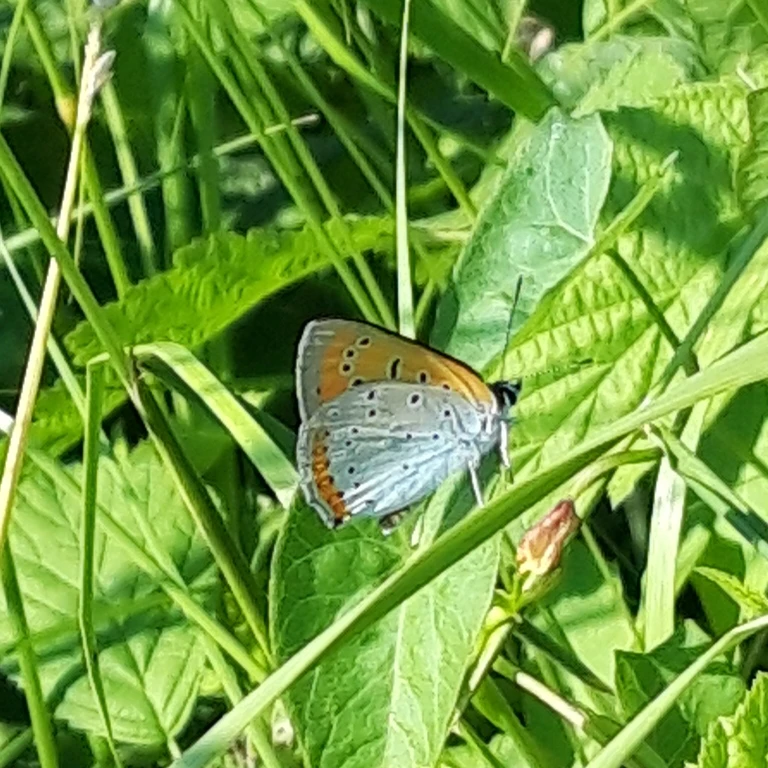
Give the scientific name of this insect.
Lycaena dispar
